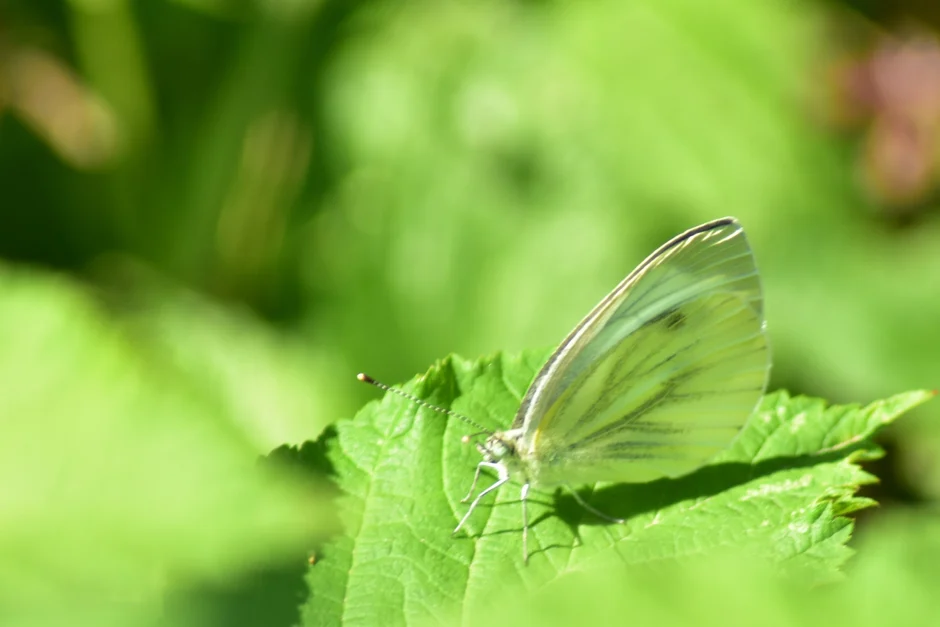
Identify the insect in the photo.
Pieris napi
